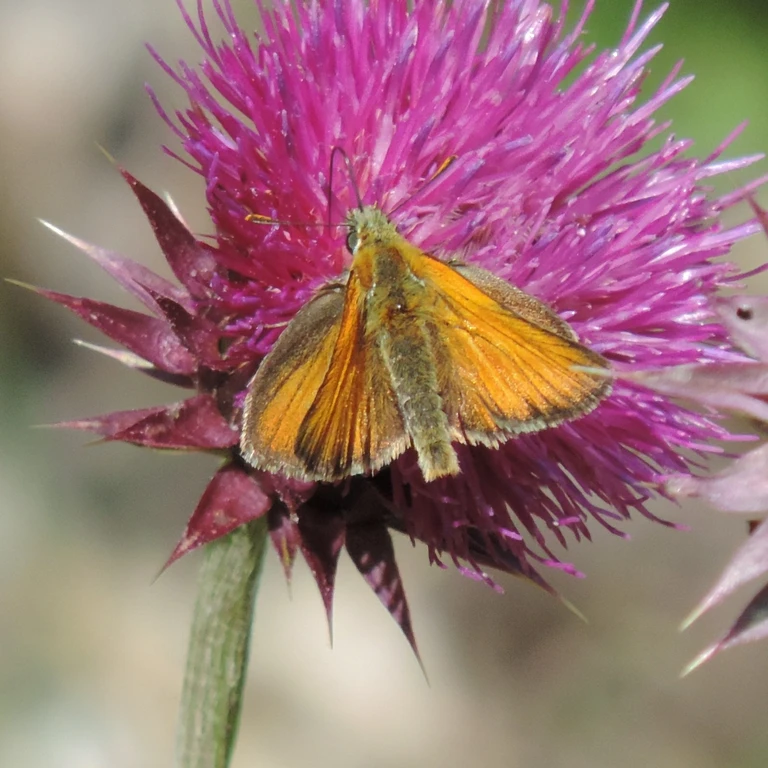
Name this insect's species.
Thymelicus sylvestris
